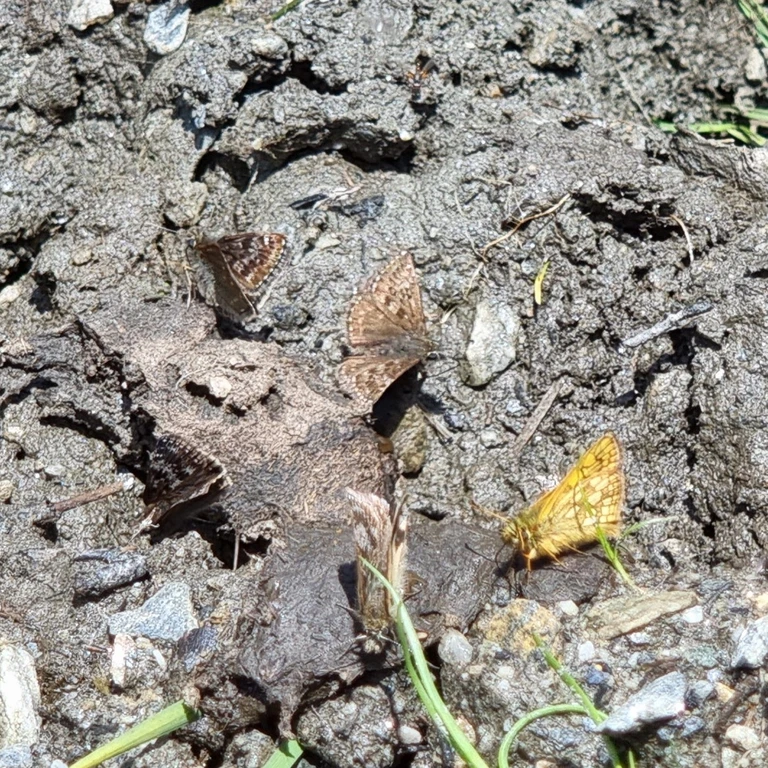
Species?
Carterocephalus palaemon
